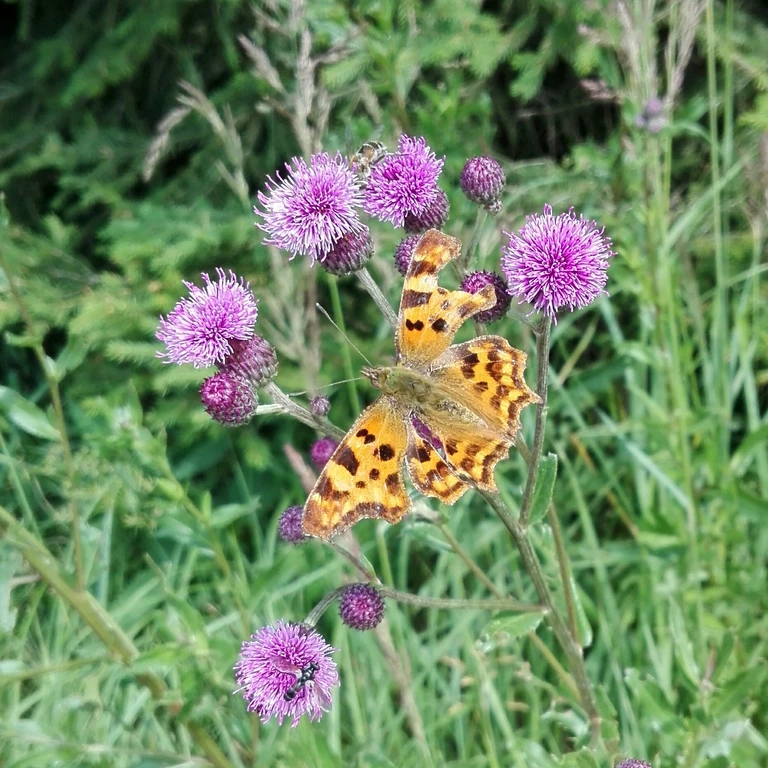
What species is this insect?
Polygonia c-album
